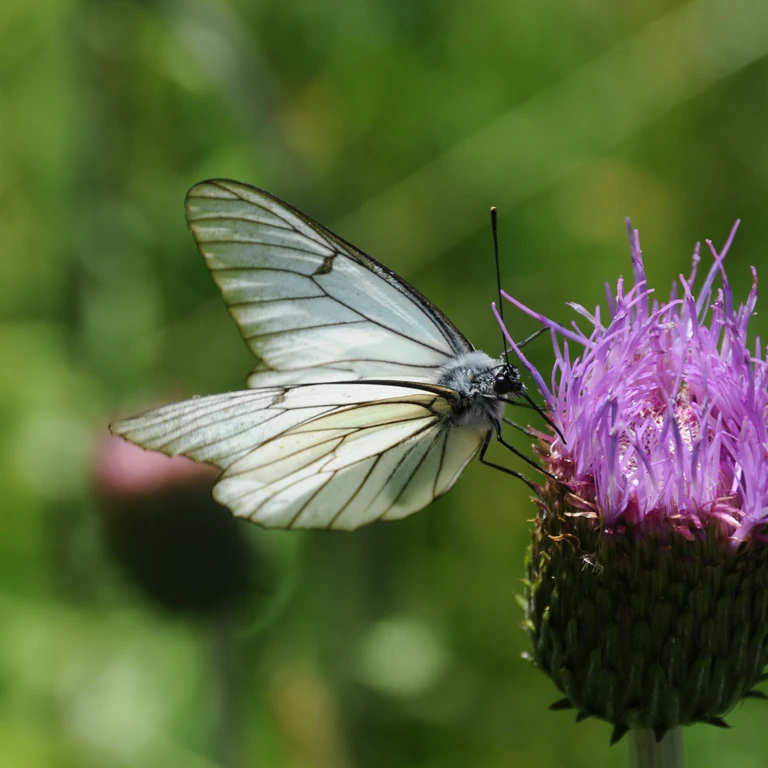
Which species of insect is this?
Aporia crataegi
